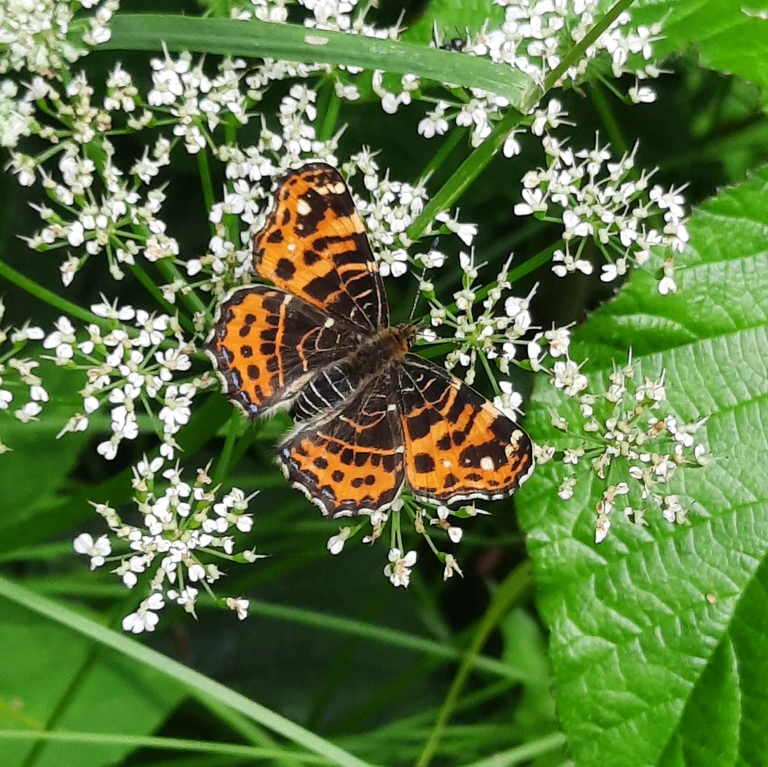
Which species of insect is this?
Araschnia levana
